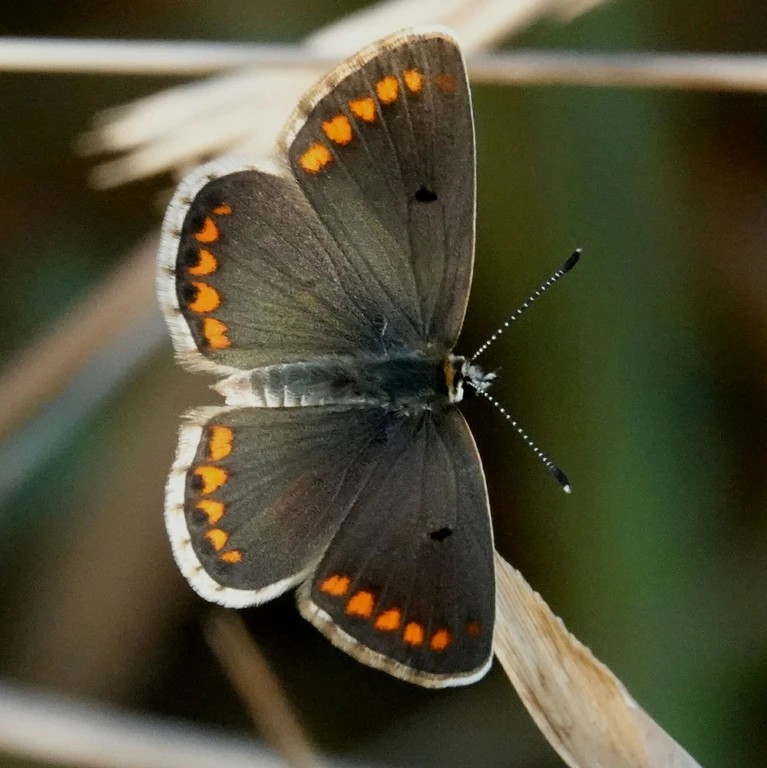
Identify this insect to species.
Aricia agestis/artaxerxes
